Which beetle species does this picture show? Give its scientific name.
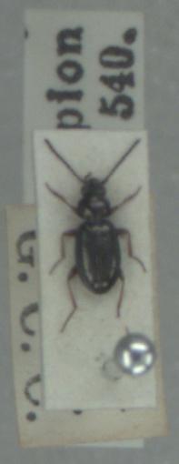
Bembidion lampros
